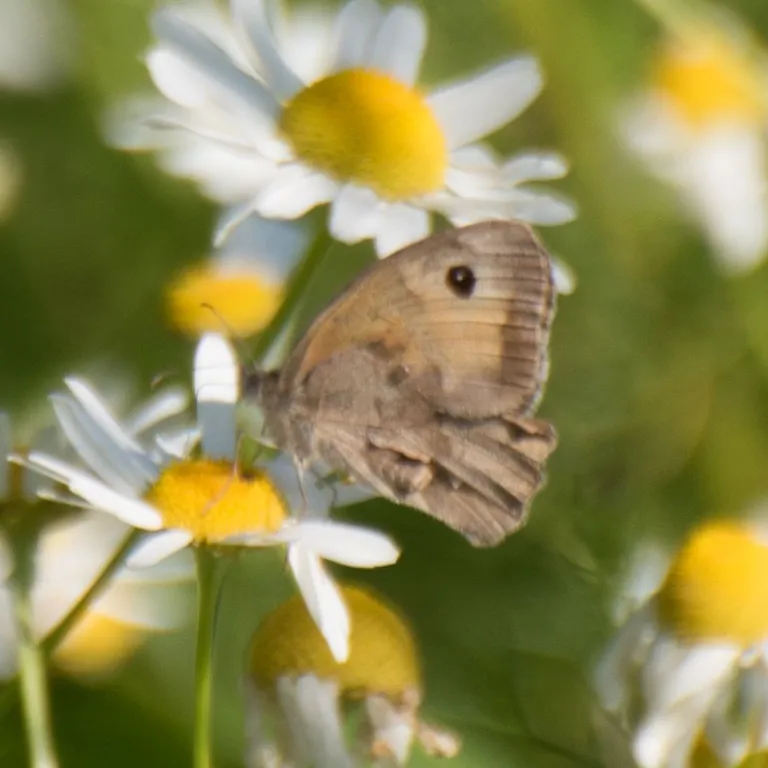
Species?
Maniola jurtina
